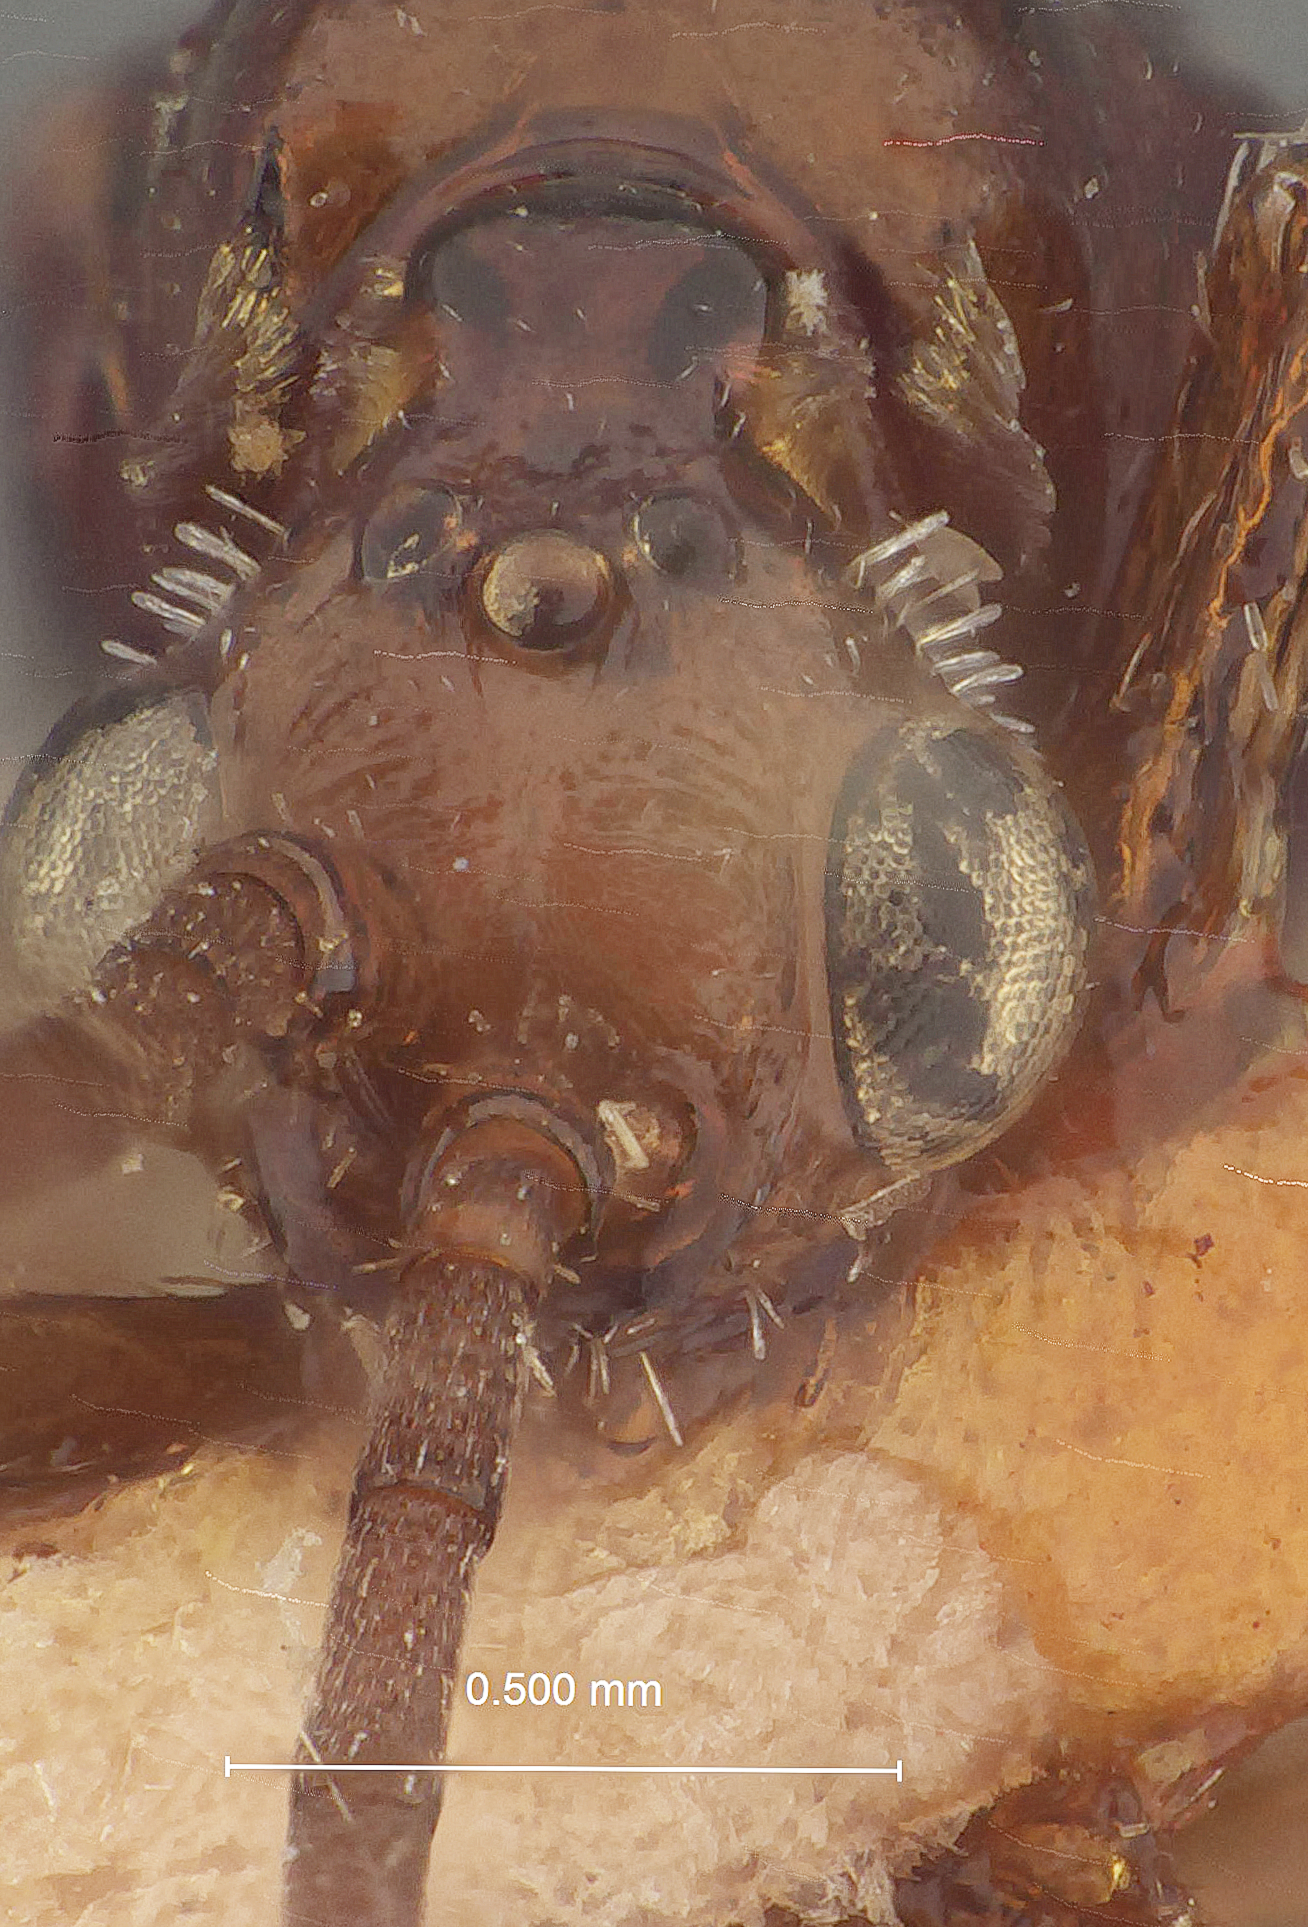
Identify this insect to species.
Loboscelidea carinata
